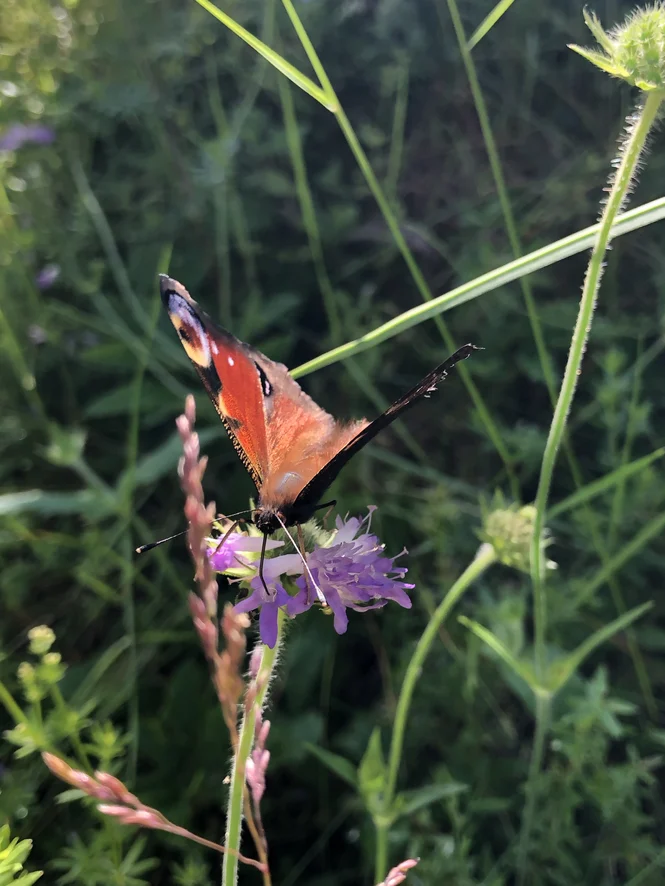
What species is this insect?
Aglais io
